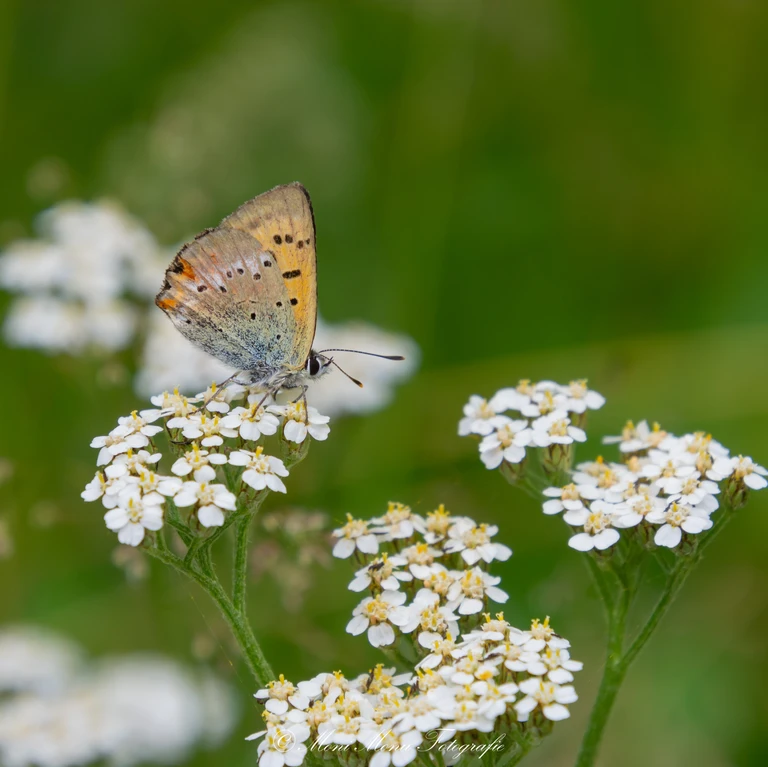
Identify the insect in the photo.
Lycaena virgaureae
